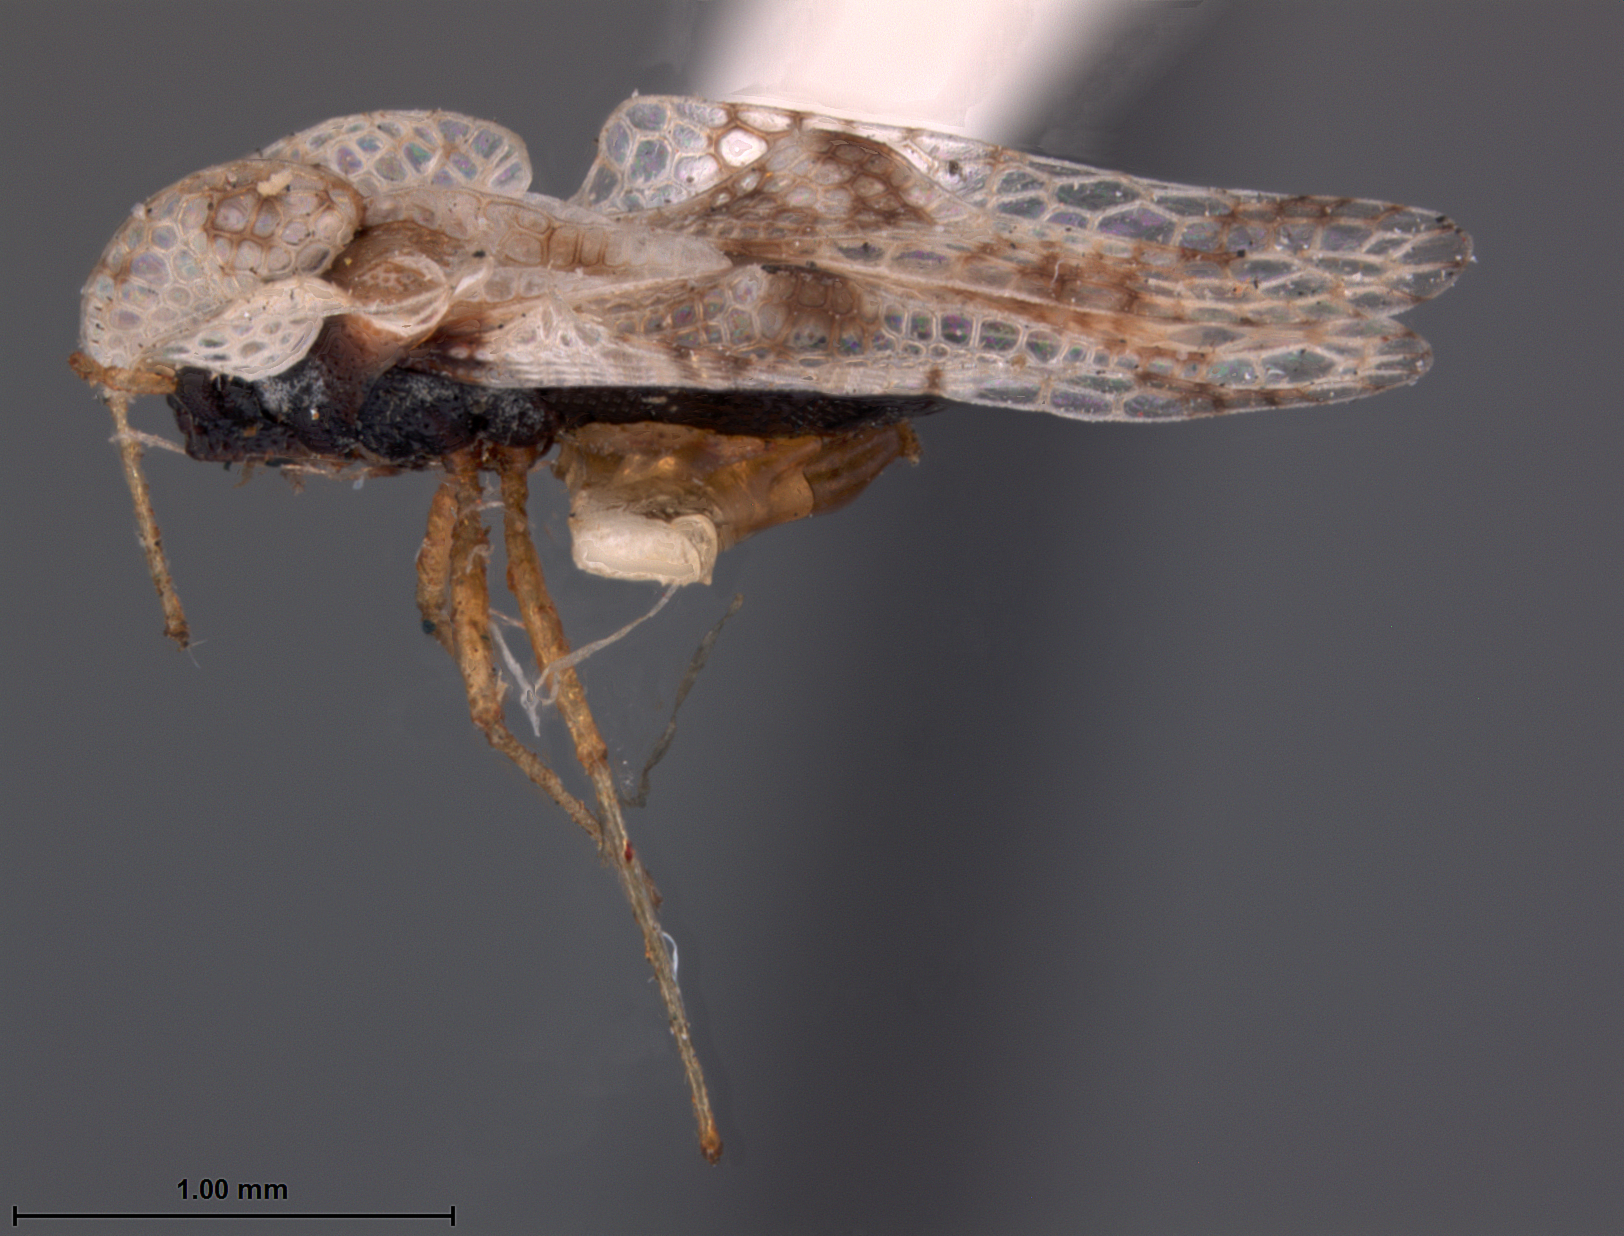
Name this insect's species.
Corythucha essigi
